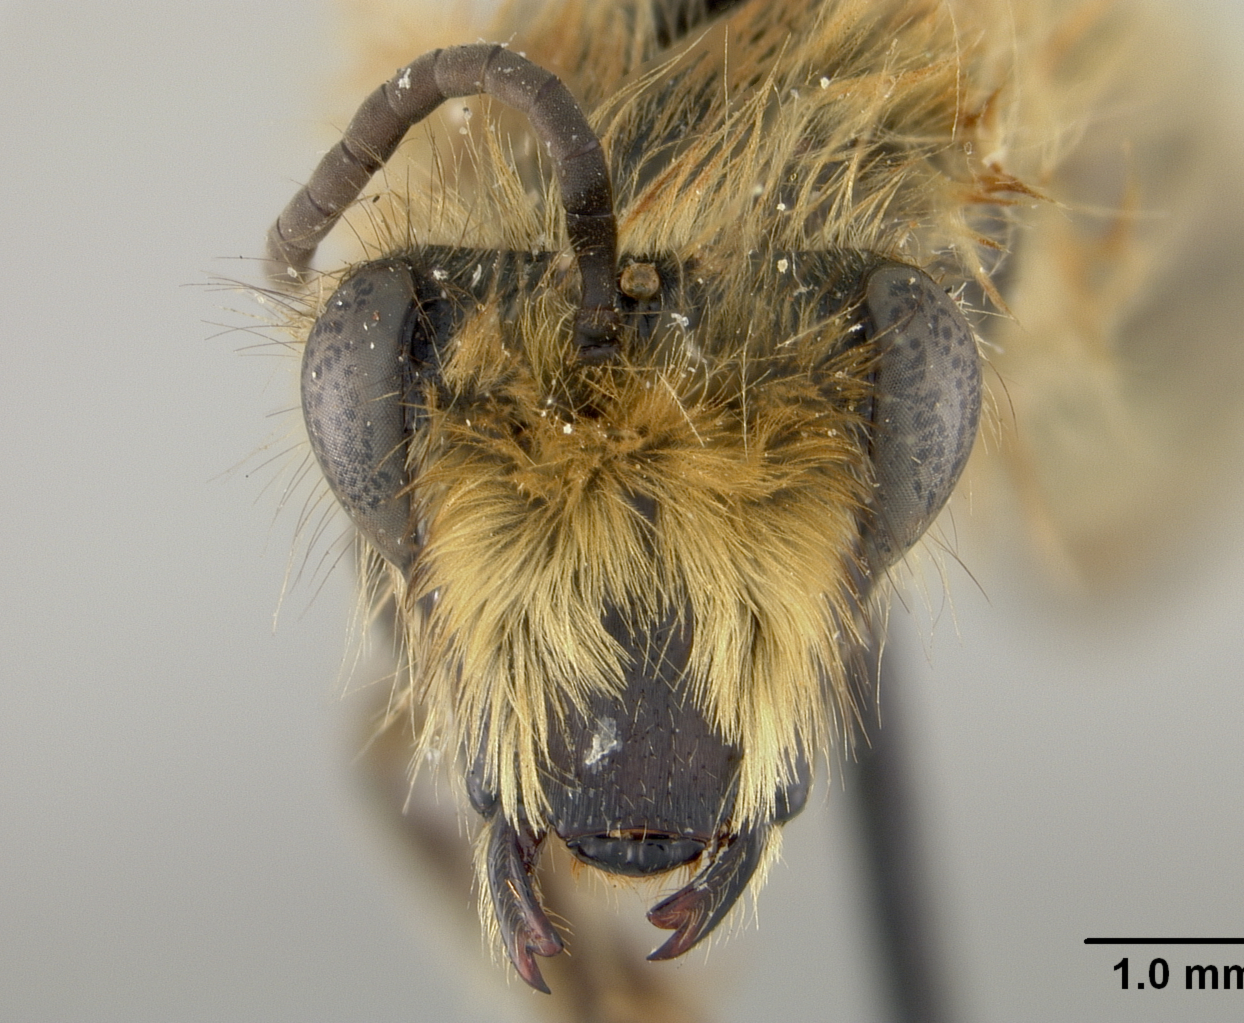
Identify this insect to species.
Diphaglossa spinolae
